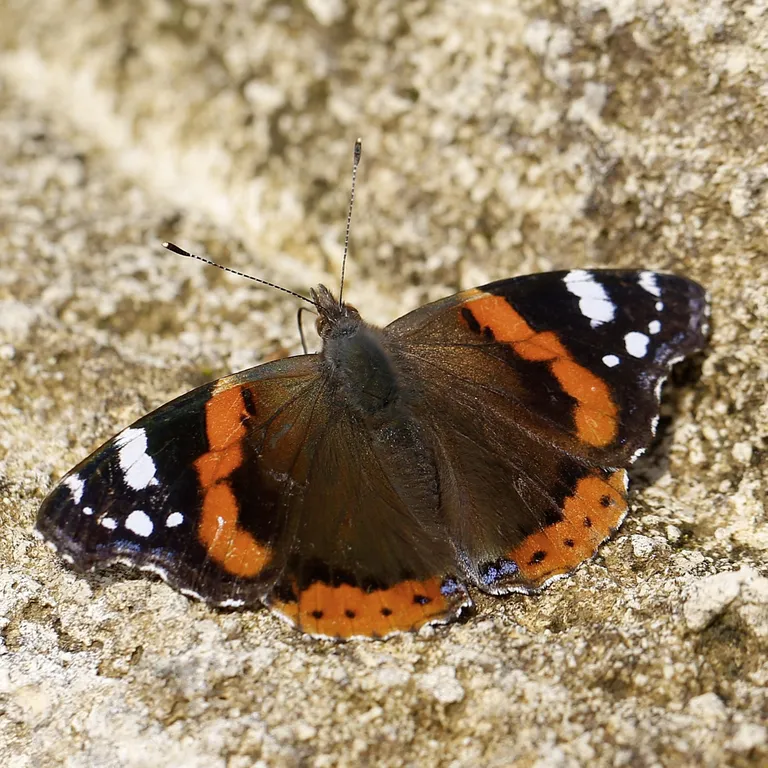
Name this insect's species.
Vanessa atalanta
